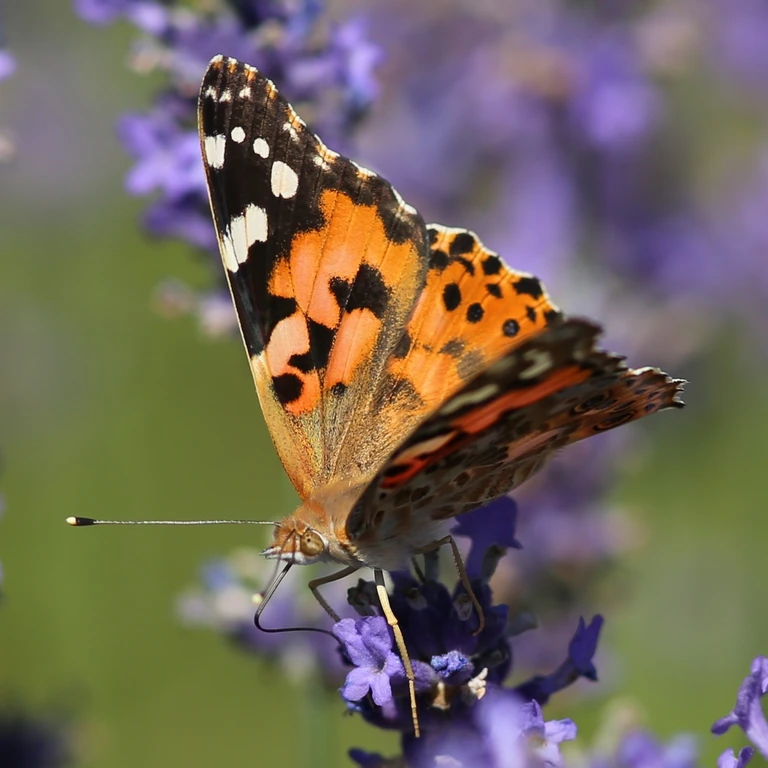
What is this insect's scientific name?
Vanessa cardui
